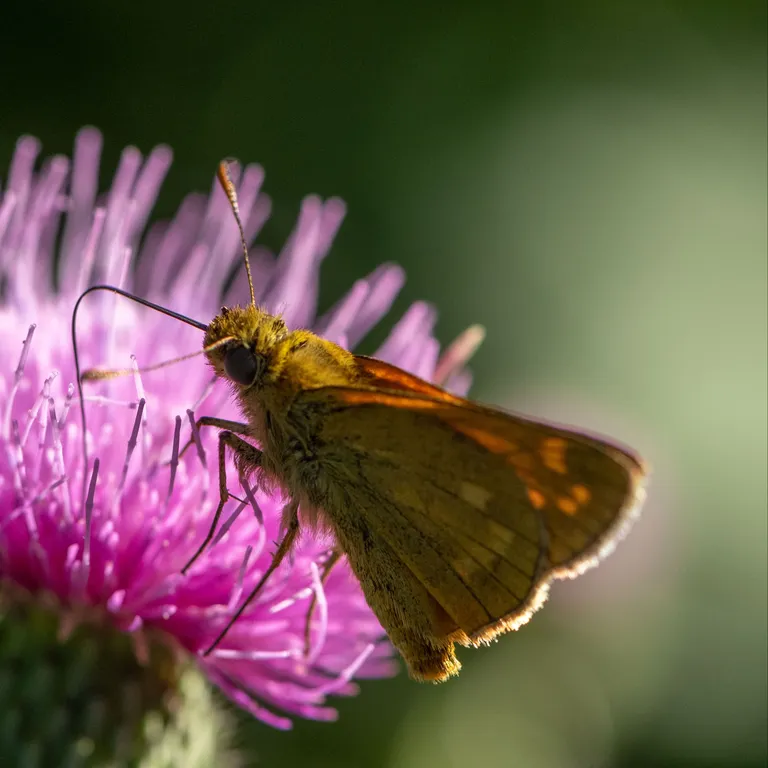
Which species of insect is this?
Ochlodes sylvanus (also Ochlodes venata)
